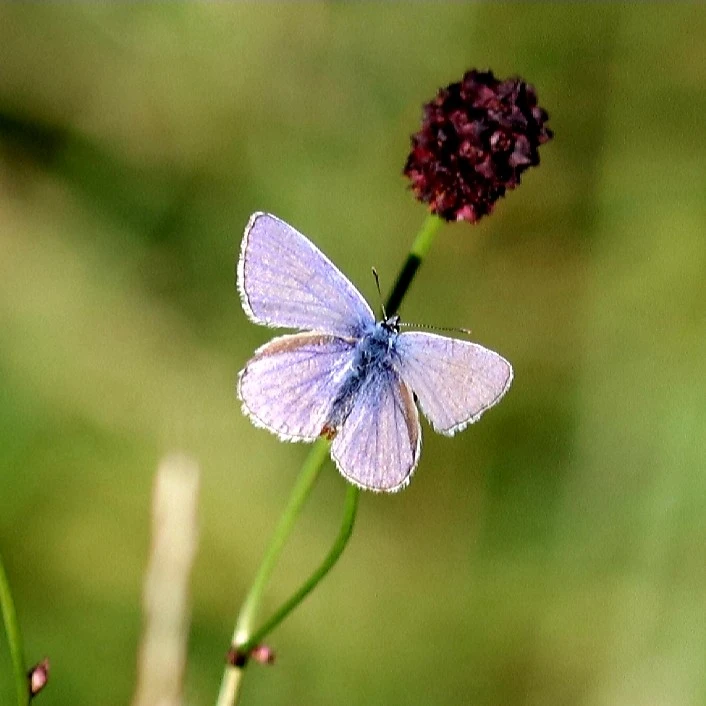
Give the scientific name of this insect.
Polyommatus icarus
